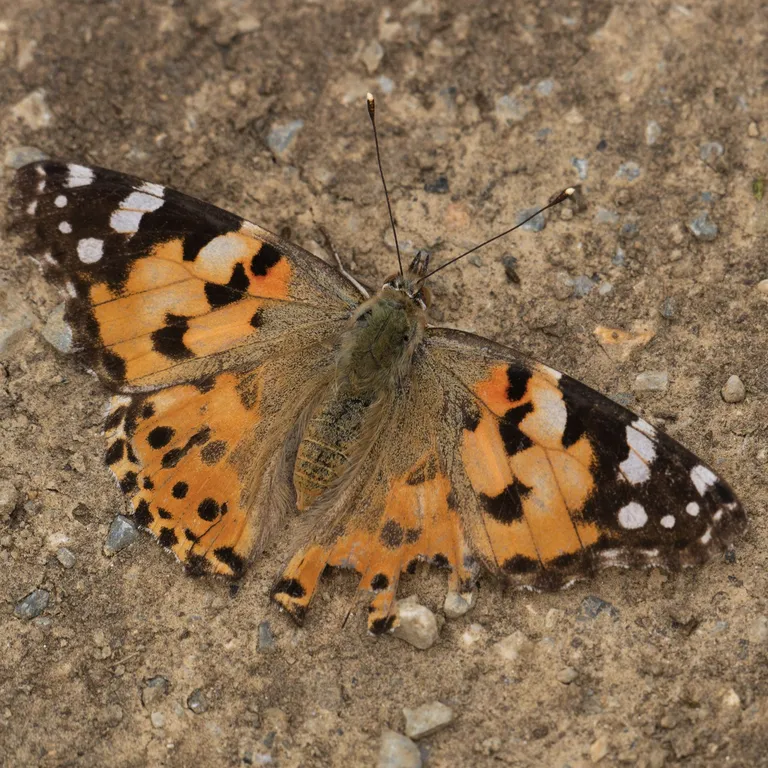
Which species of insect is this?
Vanessa cardui
